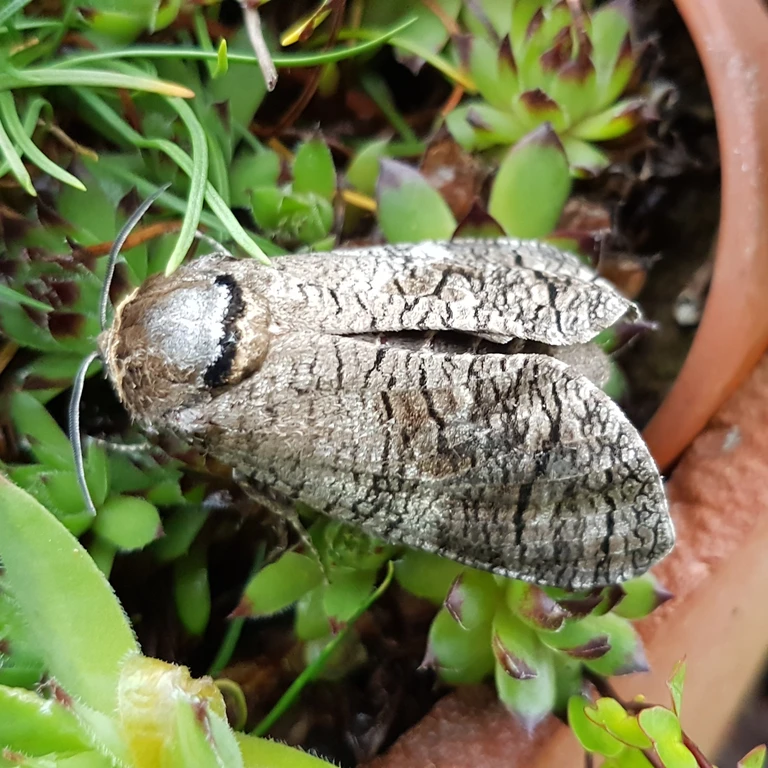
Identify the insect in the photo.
Cossus cossus
